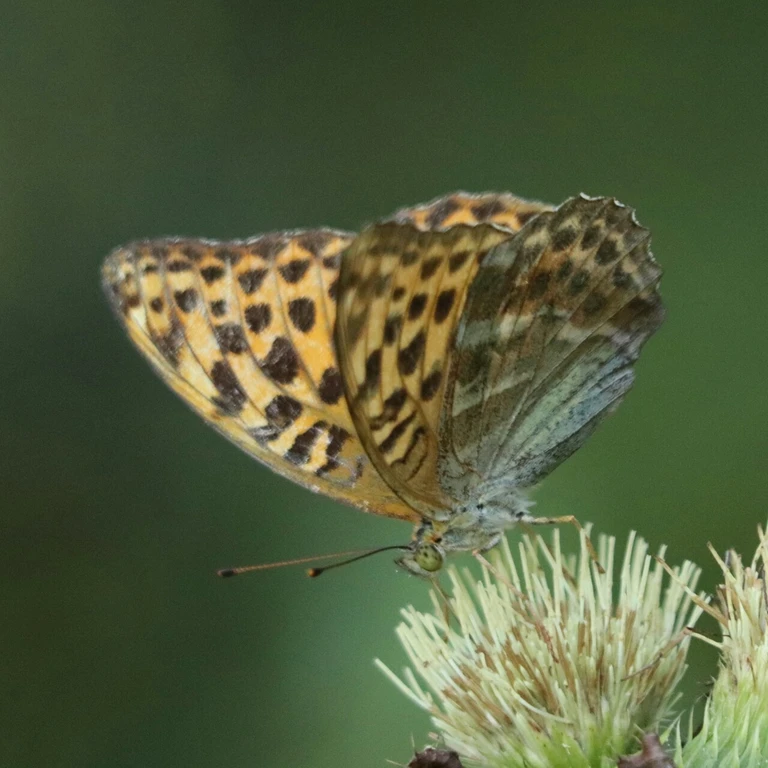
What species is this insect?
Argynnis paphia
